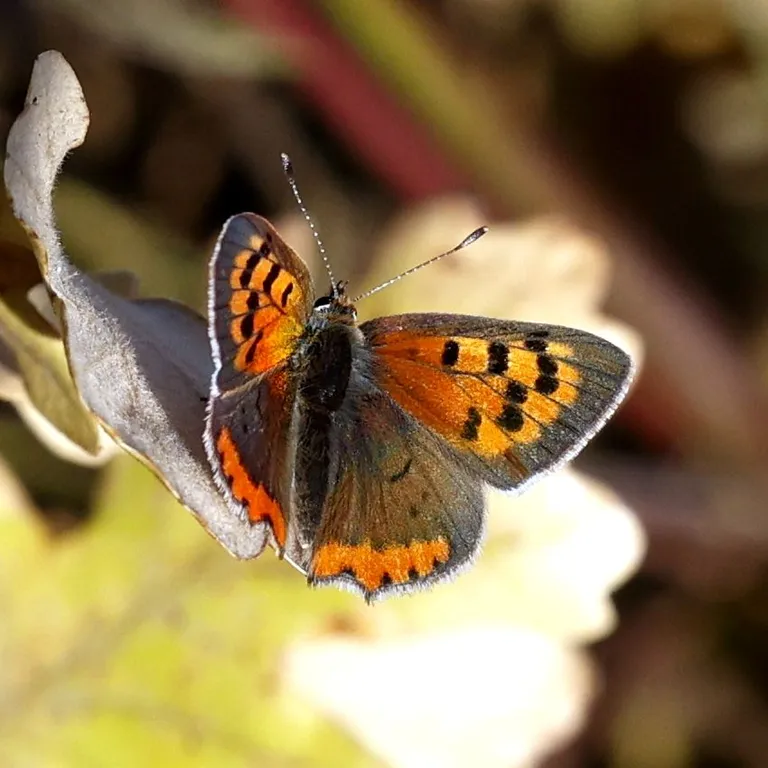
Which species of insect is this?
Lycaena phlaeas
